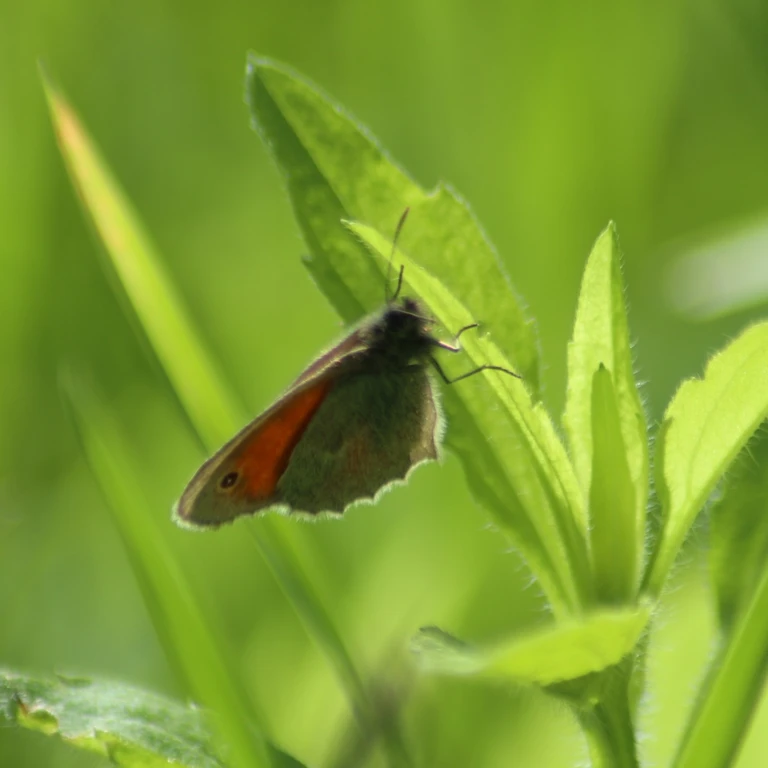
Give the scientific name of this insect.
Coenonympha pamphilus
